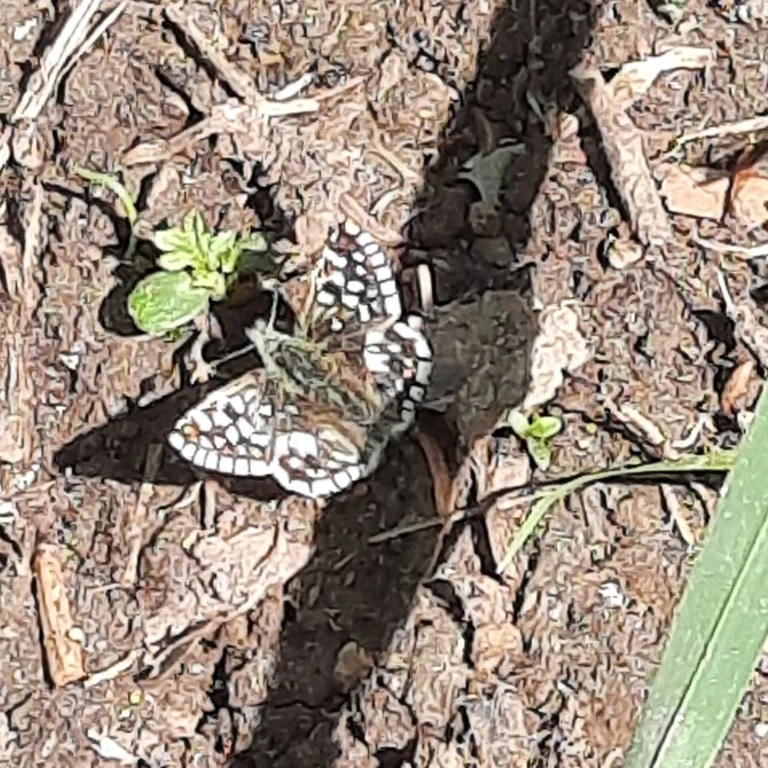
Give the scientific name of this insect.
Pyrgus malvae
